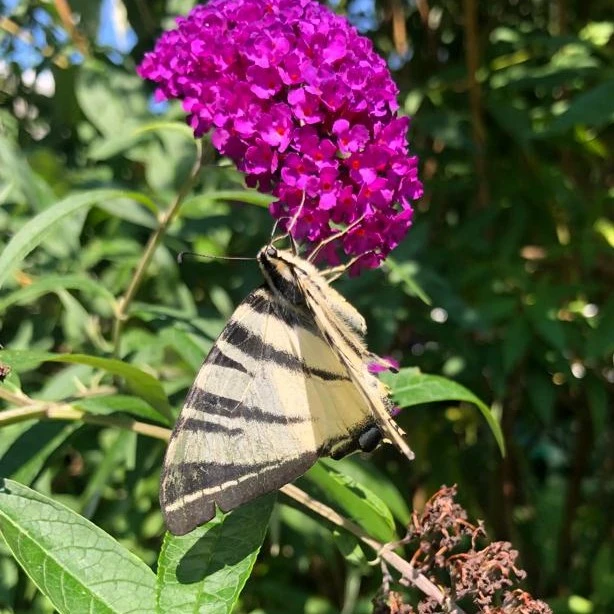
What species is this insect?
Iphiclides podalirius
